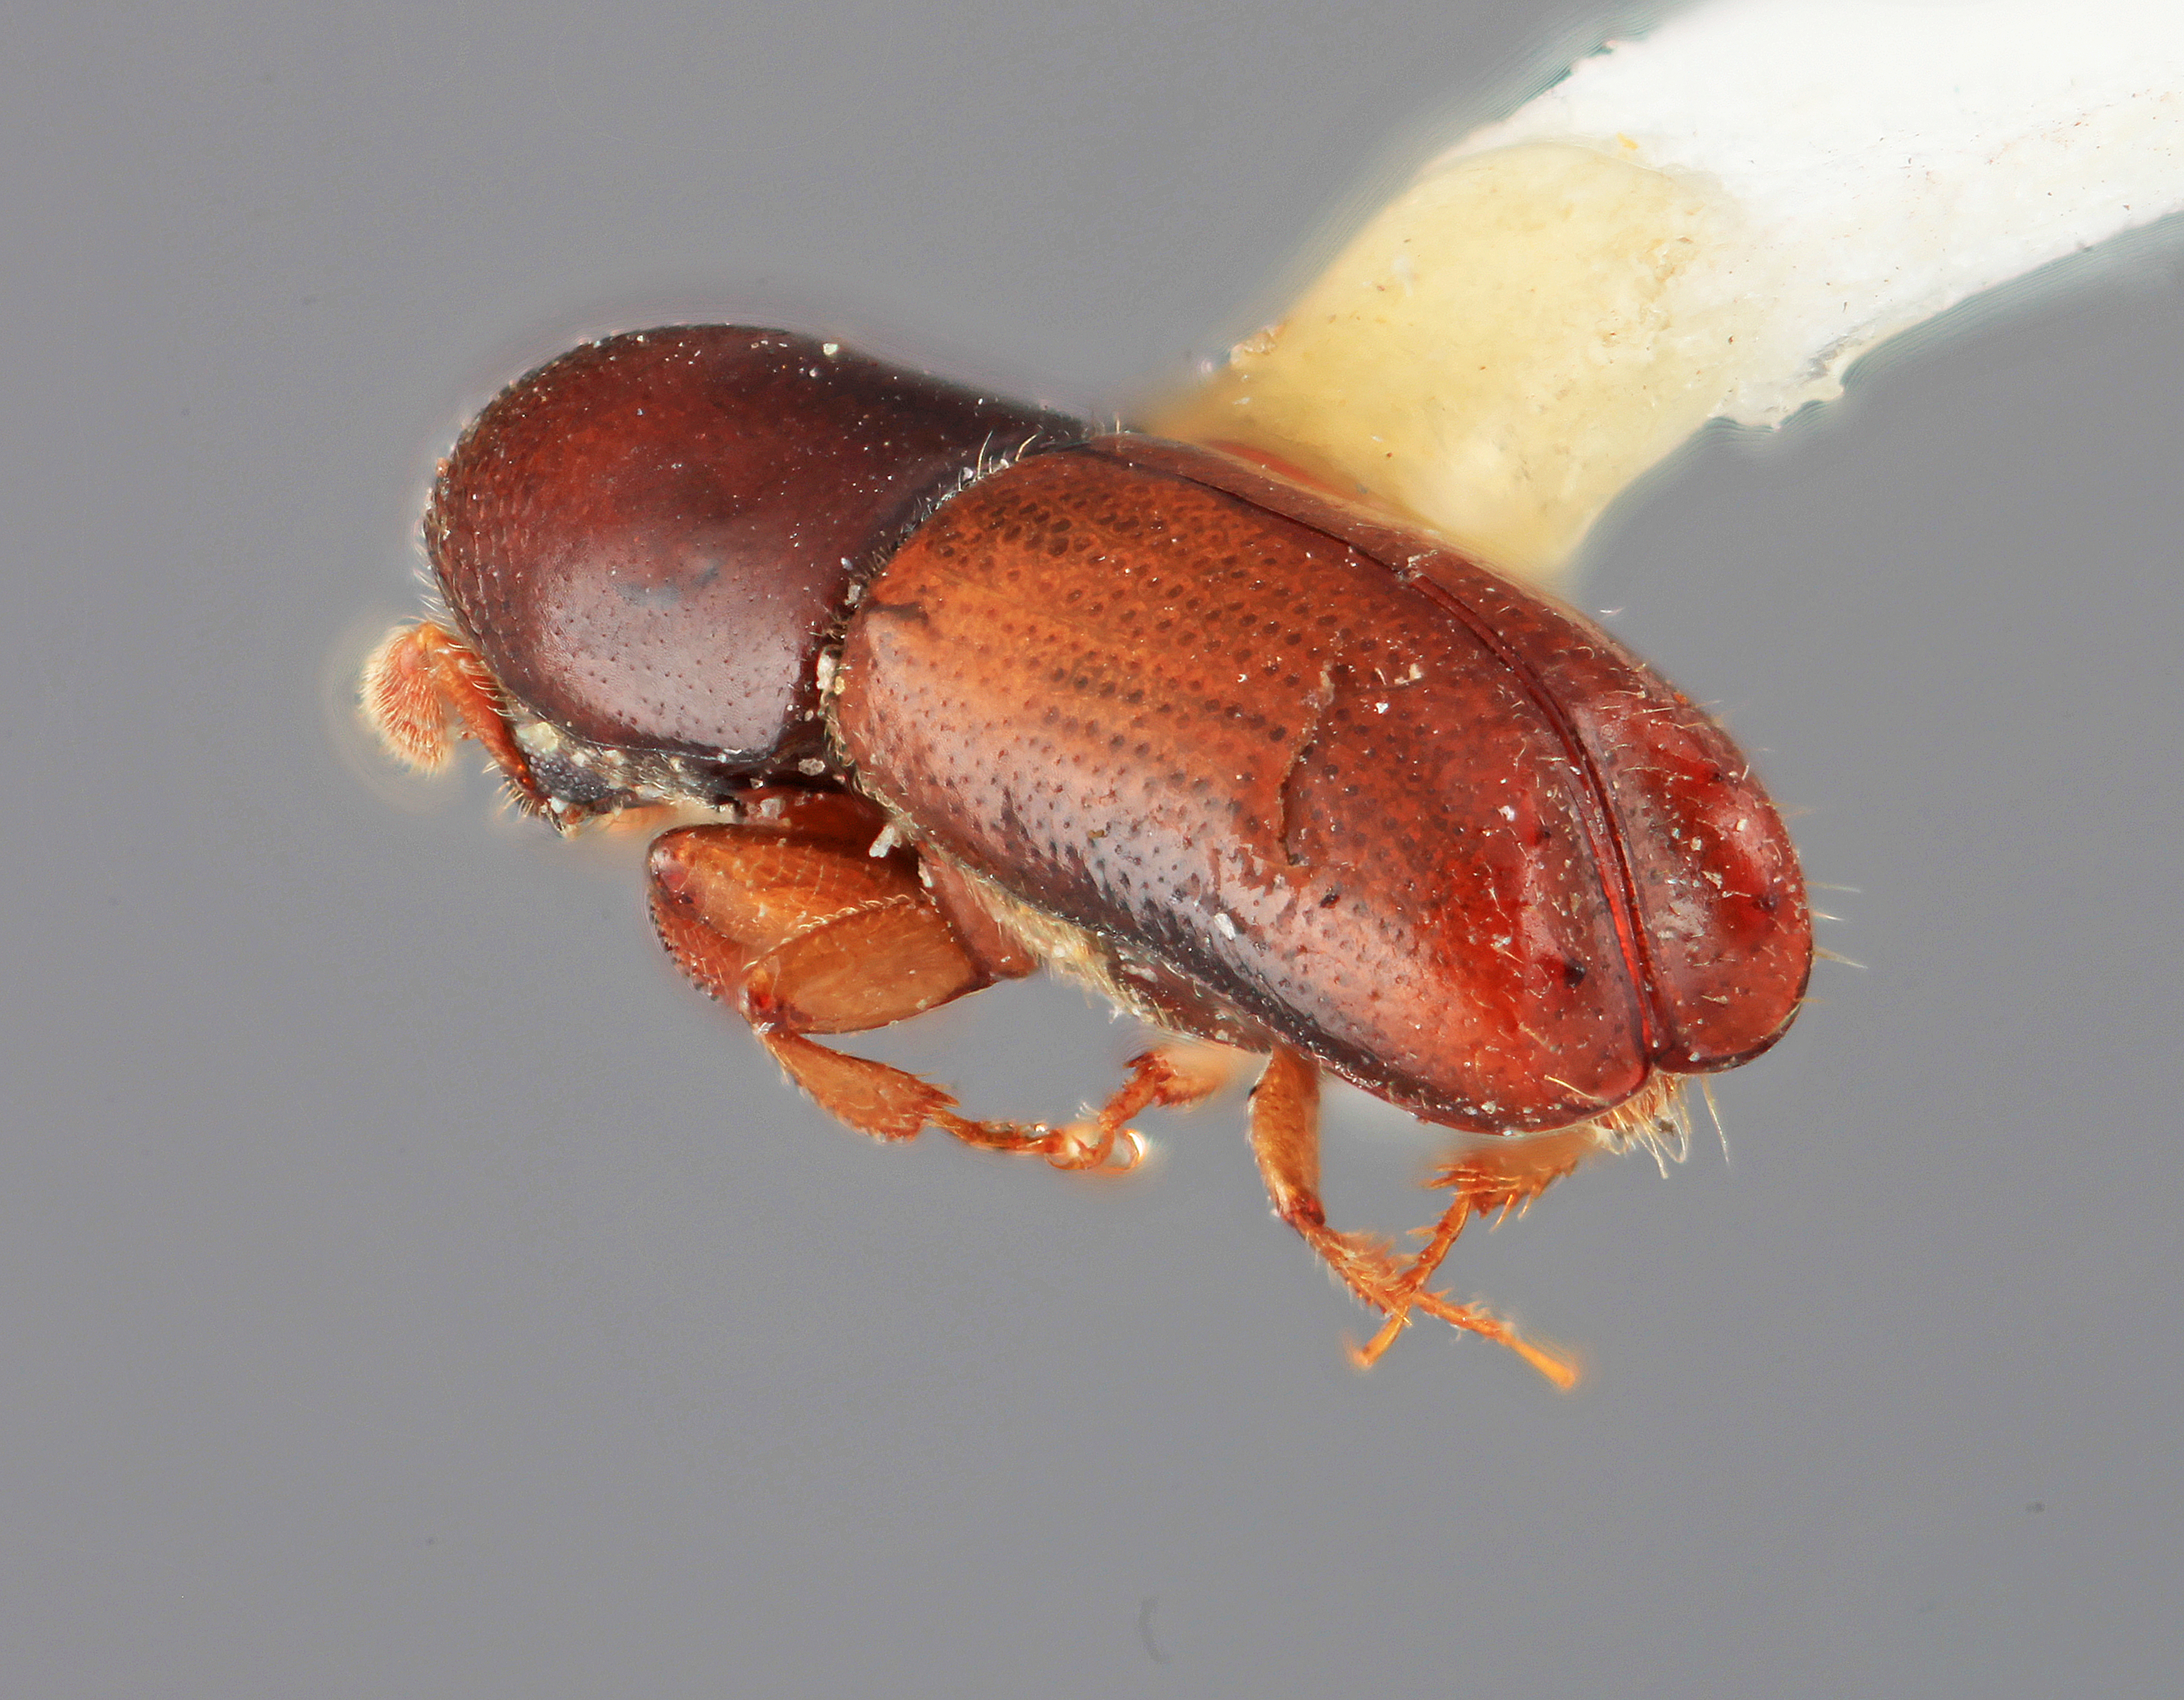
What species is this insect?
Monarthrum insignatum
